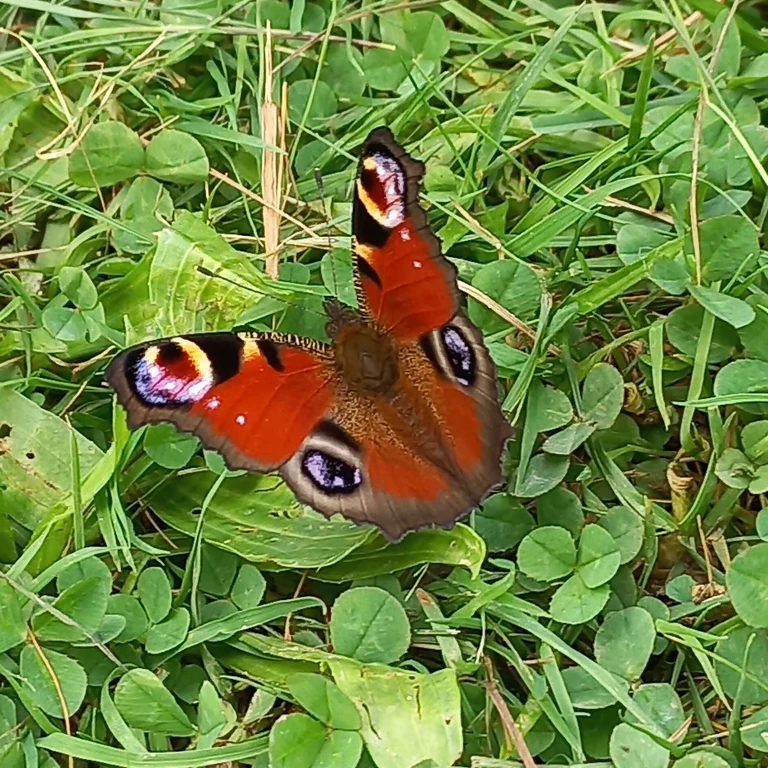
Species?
Aglais io
